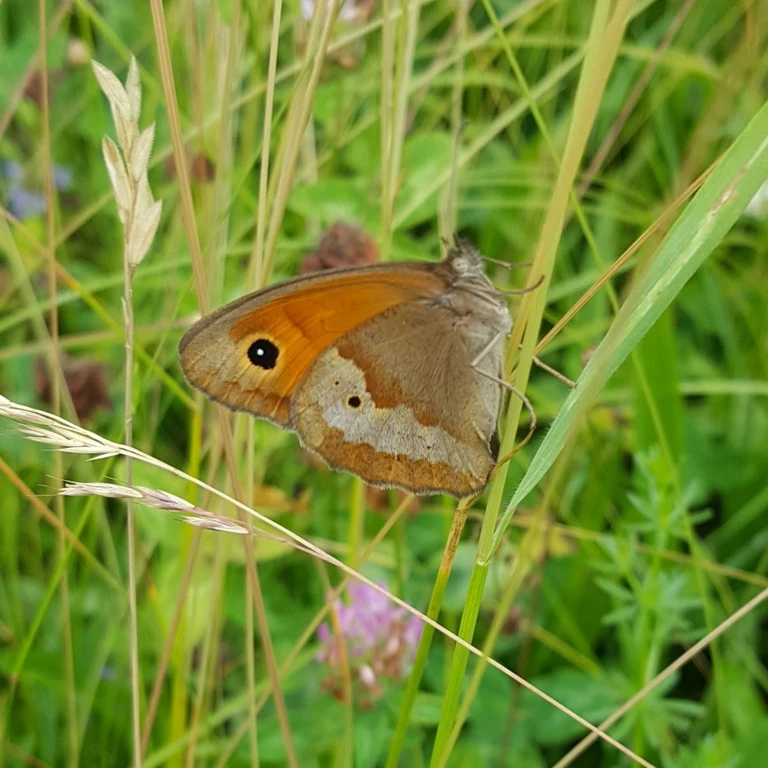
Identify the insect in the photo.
Maniola jurtina
